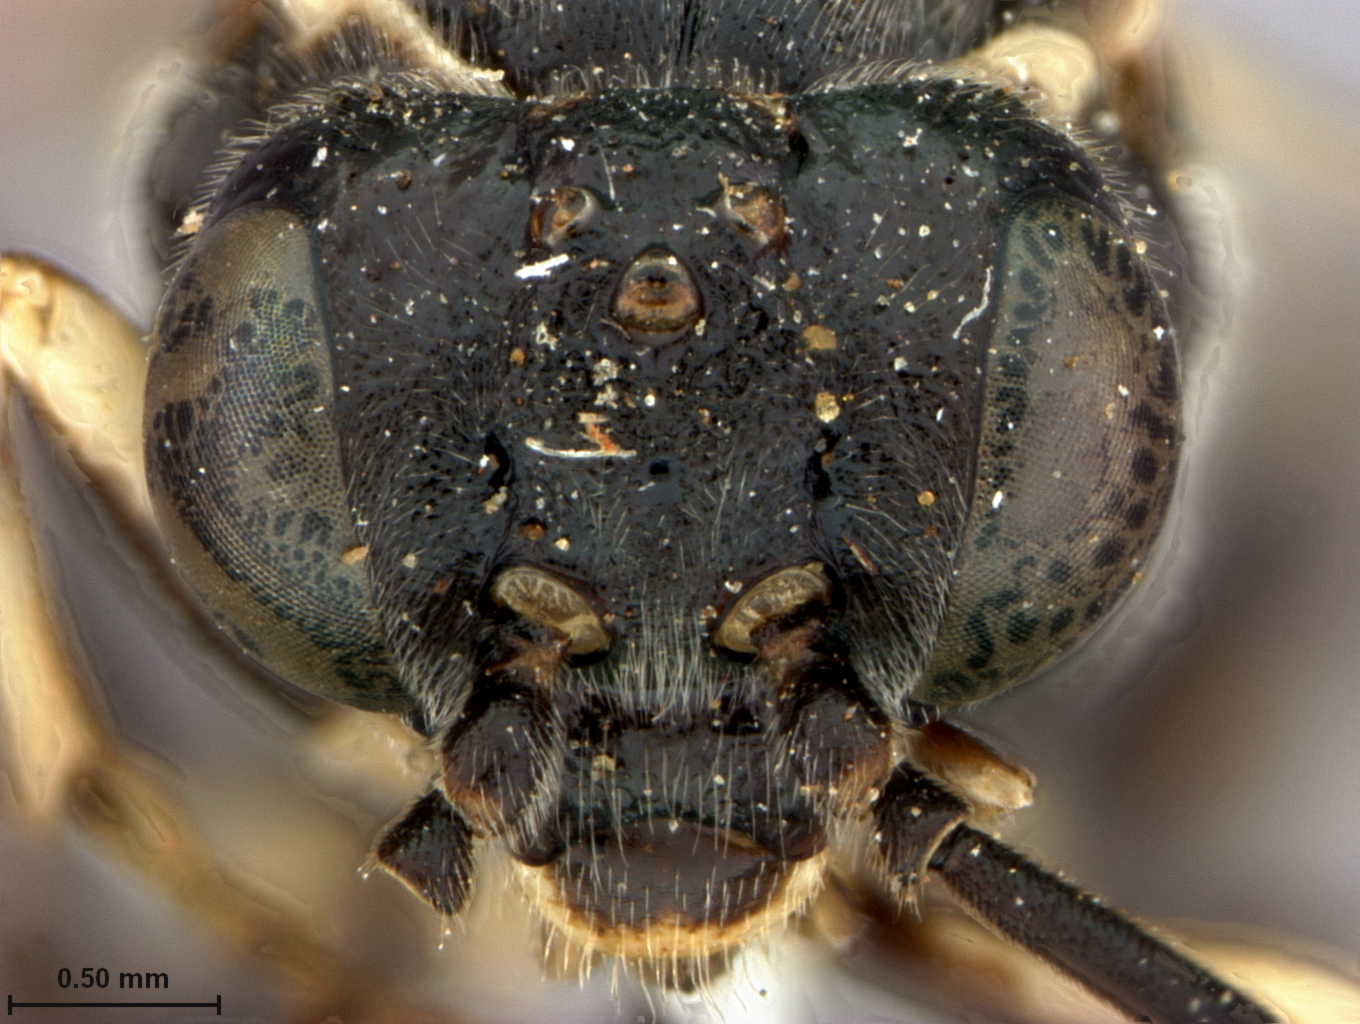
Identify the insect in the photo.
Macrophya bilineata
